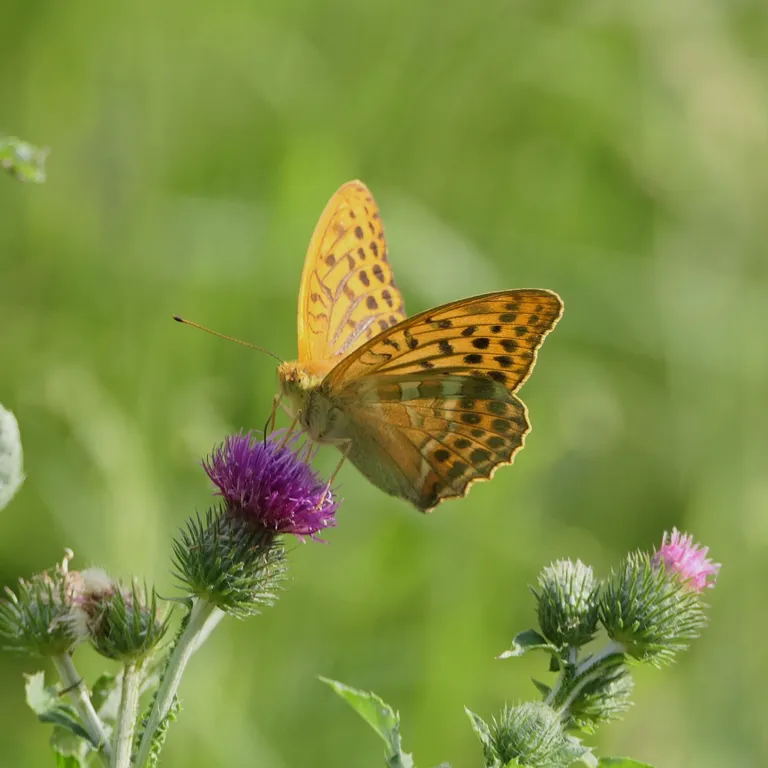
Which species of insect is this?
Argynnis paphia
